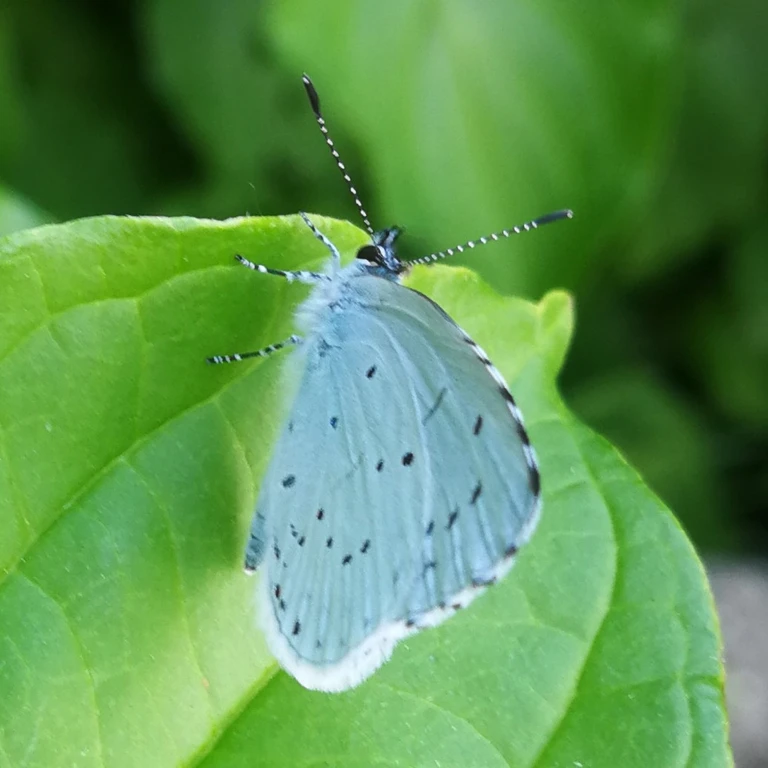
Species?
Celastrina argiolus
